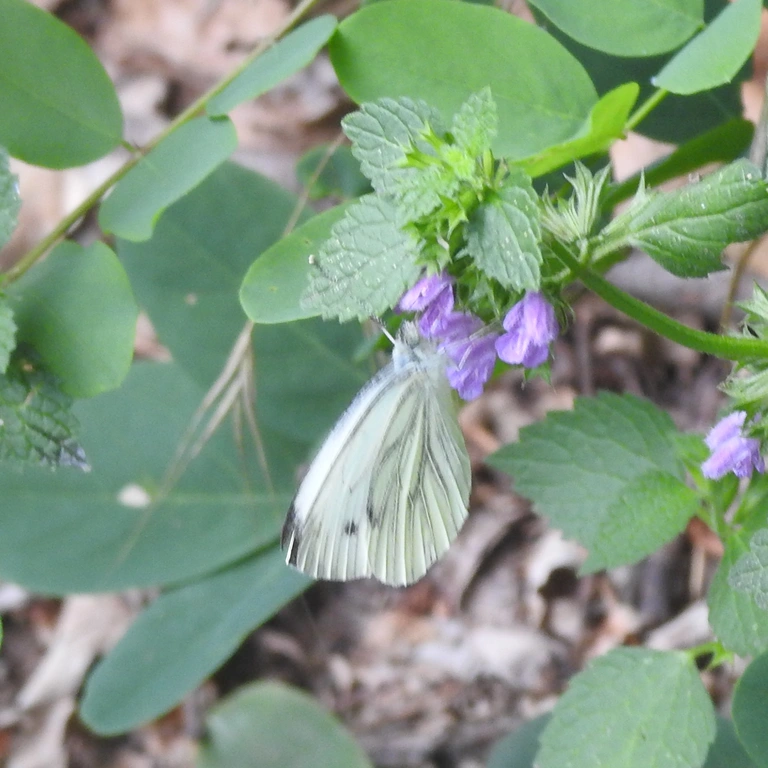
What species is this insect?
Pieris napi
